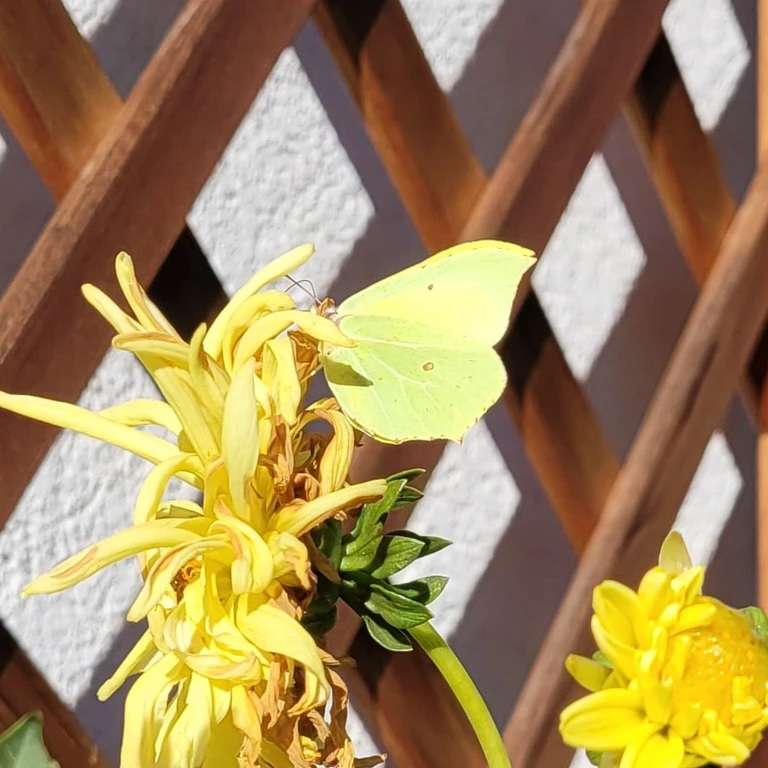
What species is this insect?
Gonepteryx rhamni
